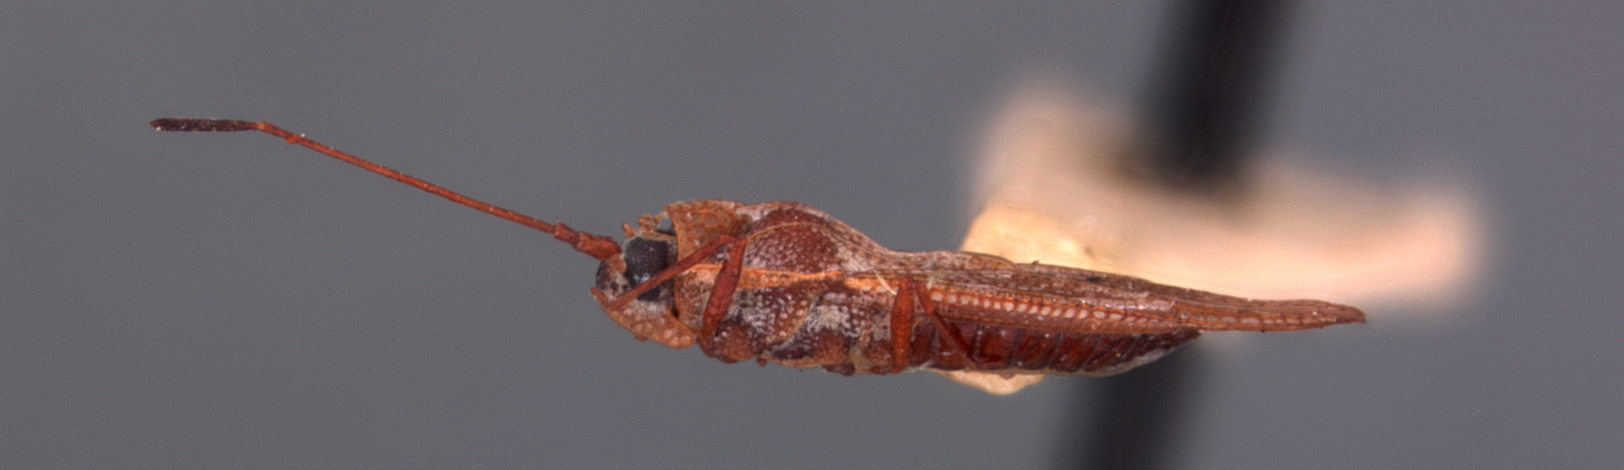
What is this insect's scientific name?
Perissonemia malaccae
